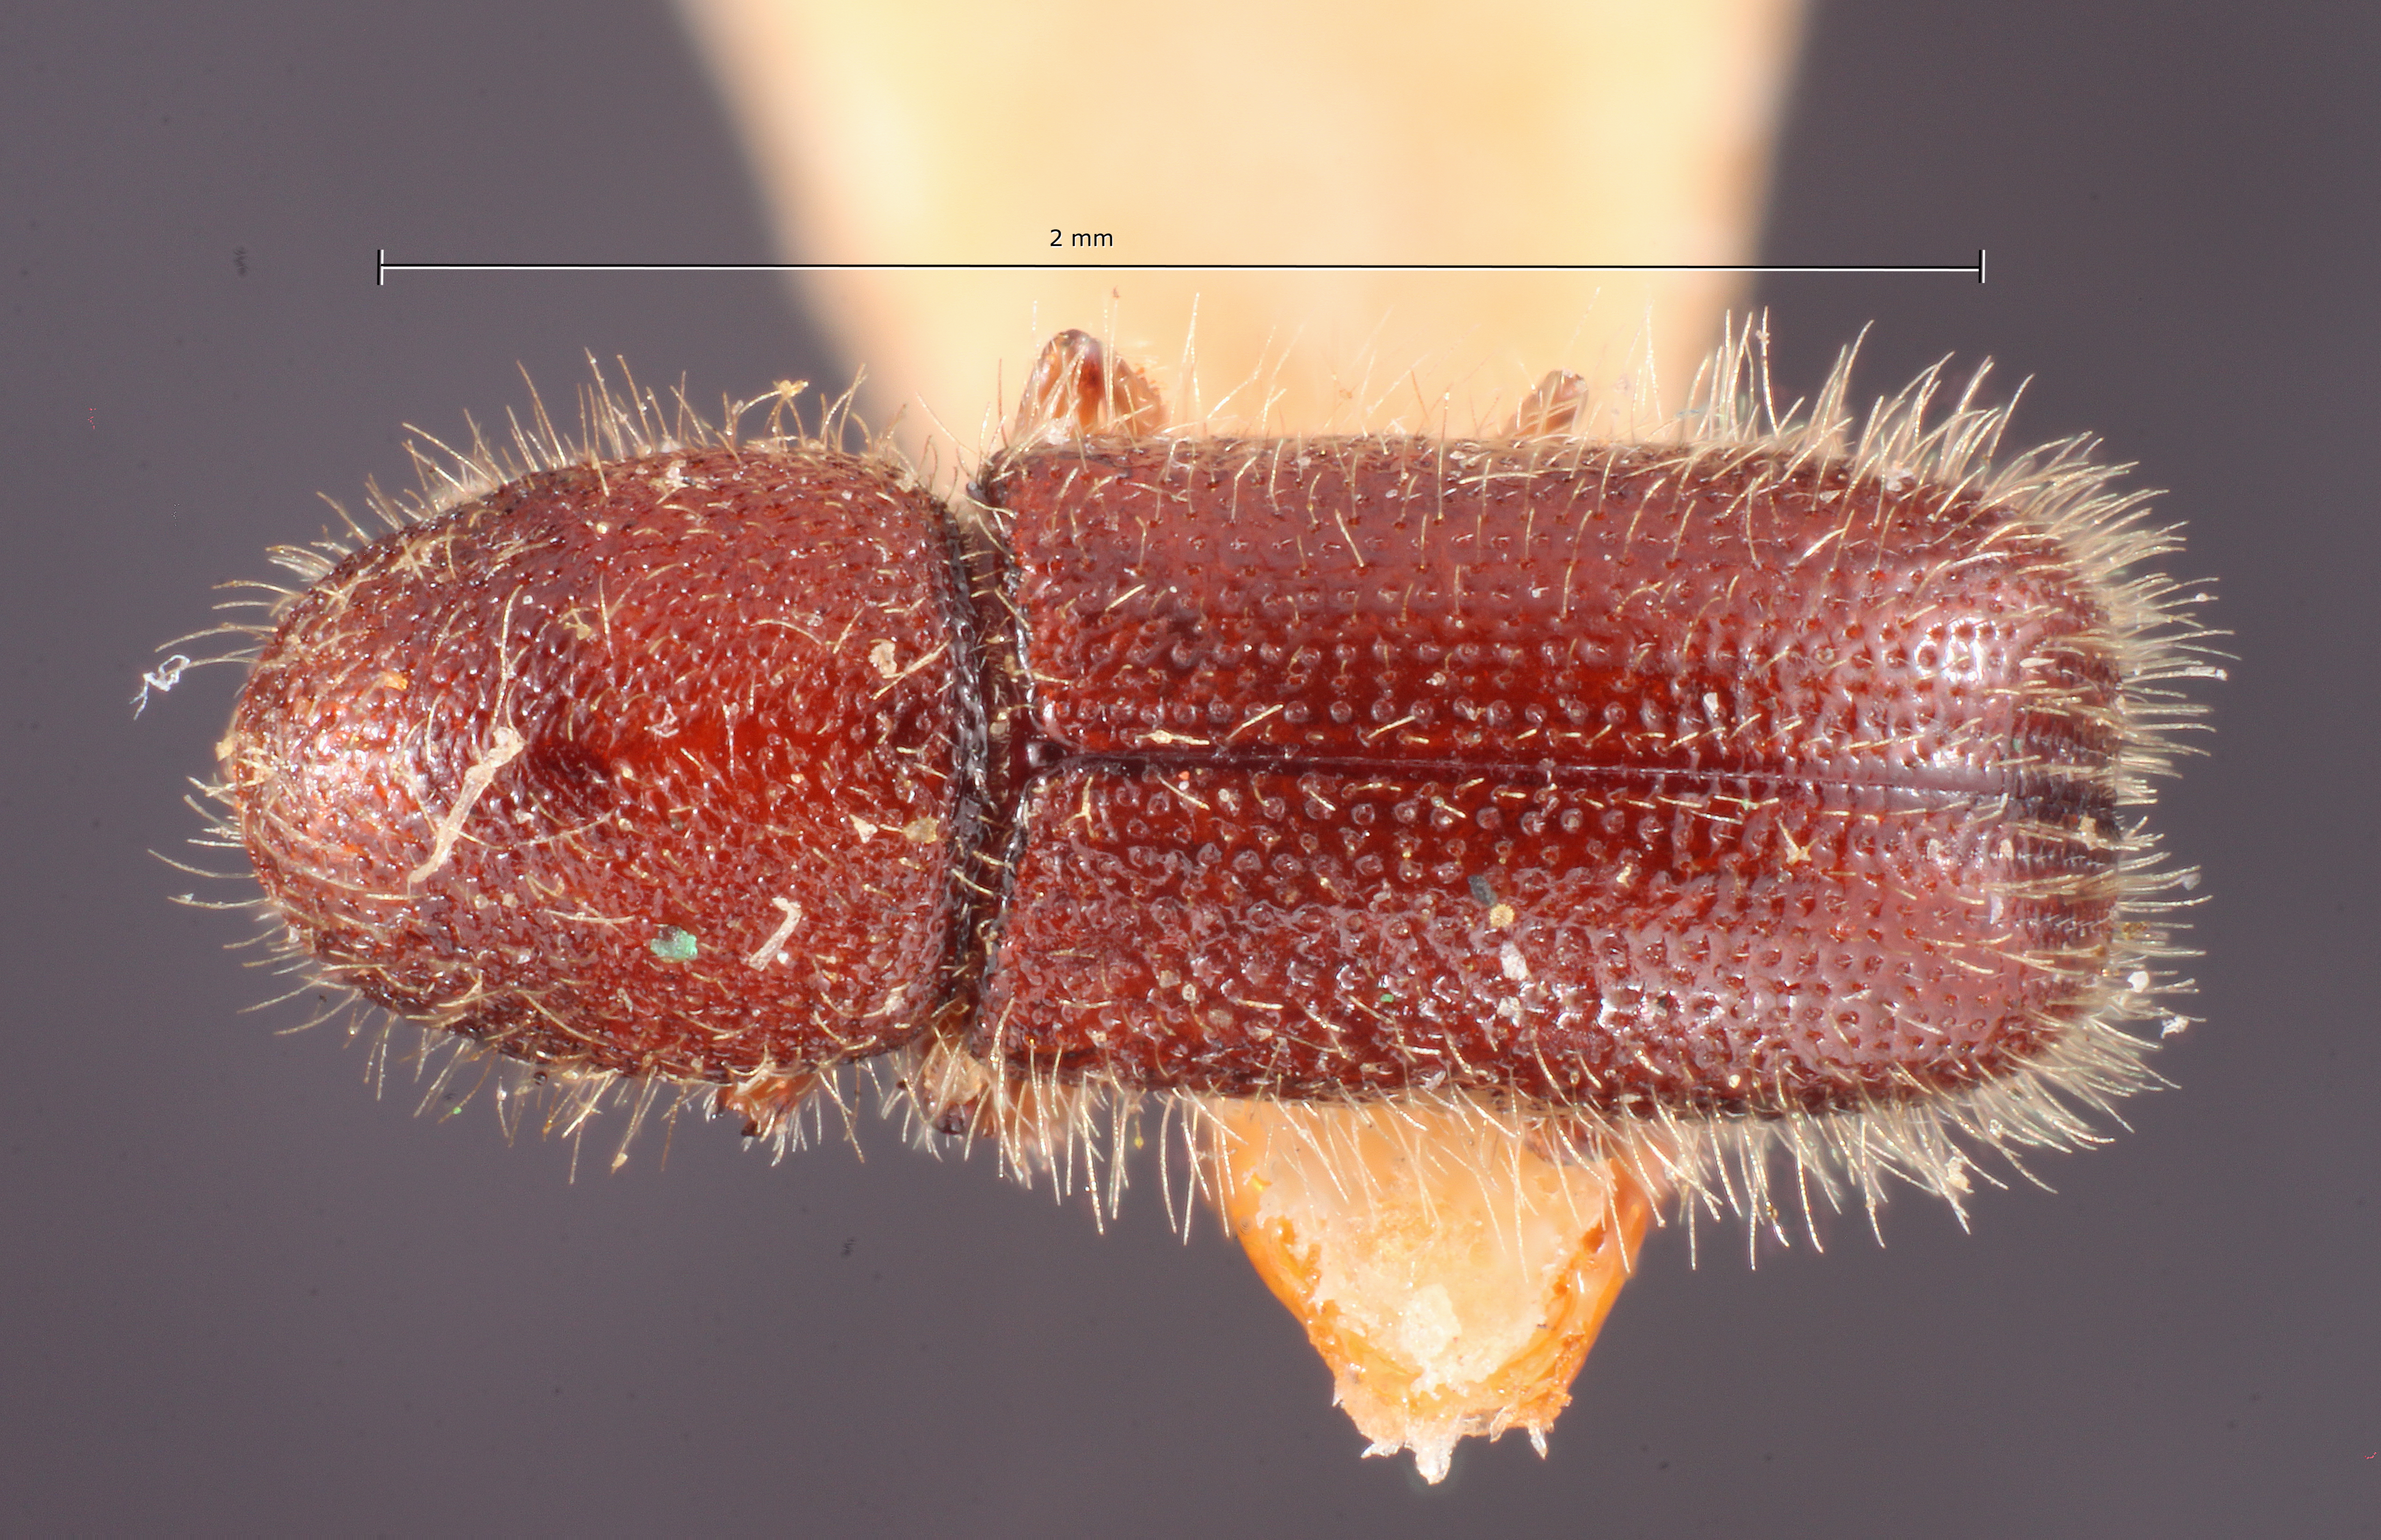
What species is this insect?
Xylocleptes knausi
